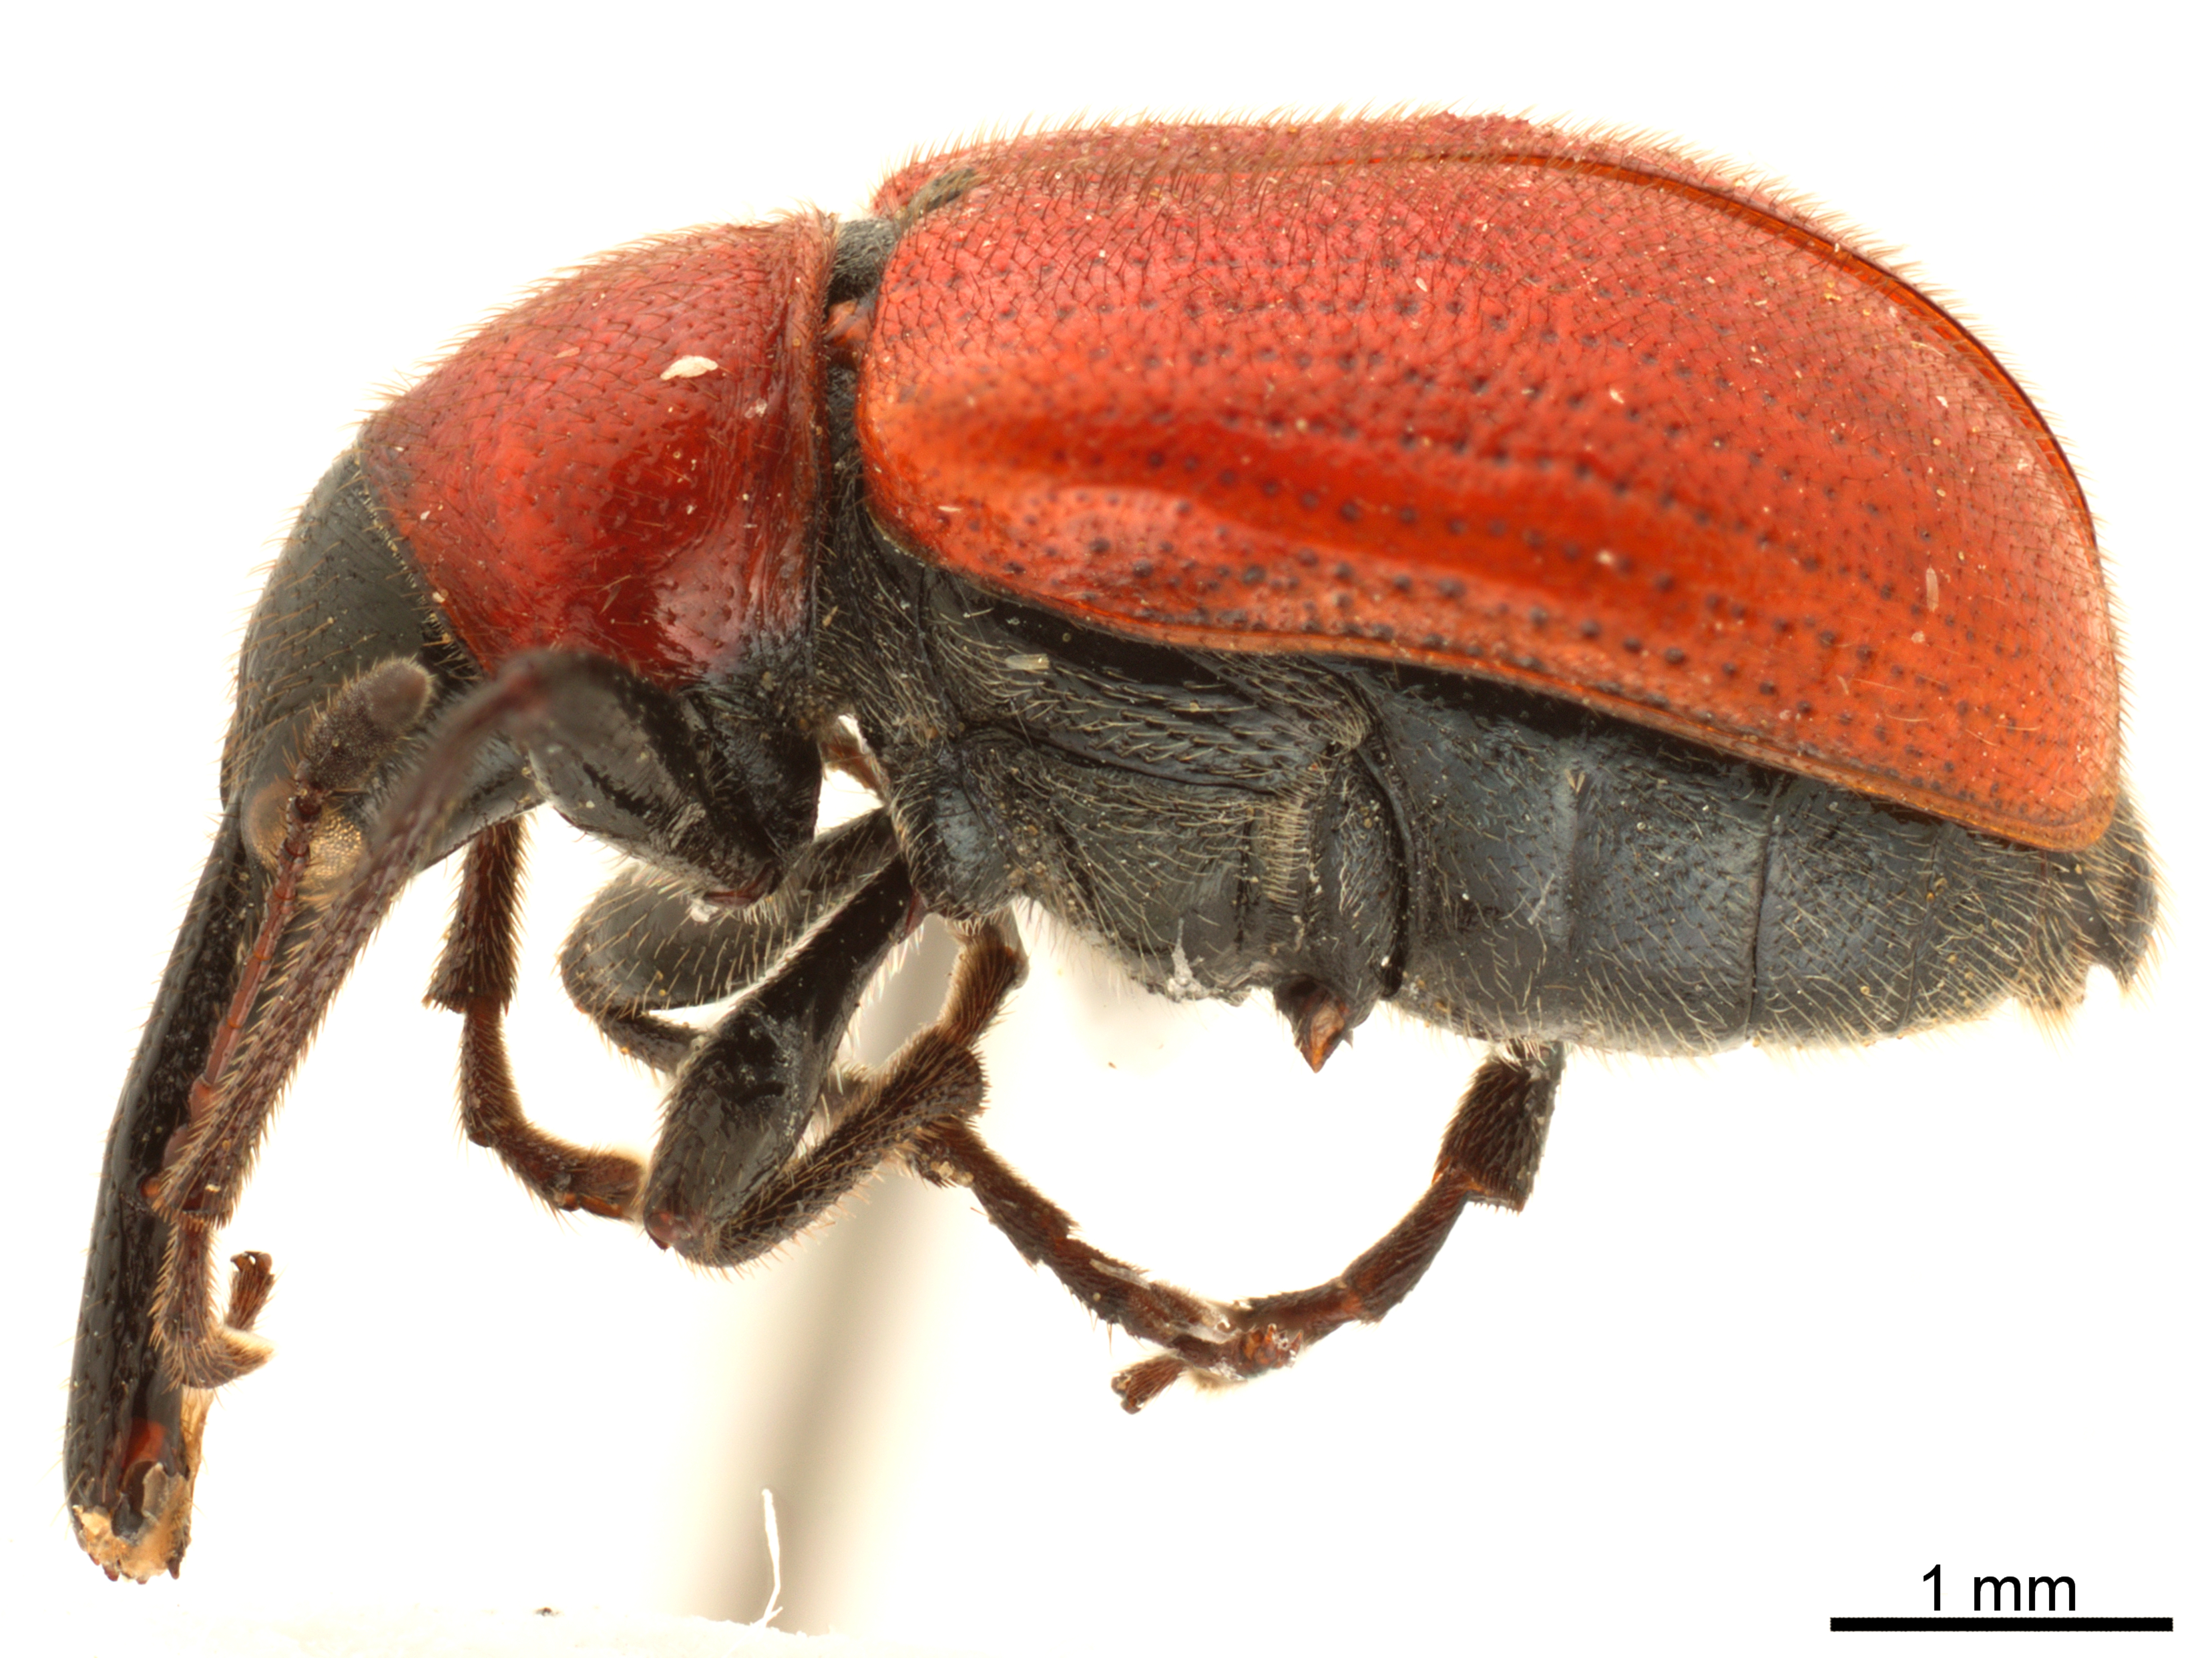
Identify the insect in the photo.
Merhynchites wickhami
